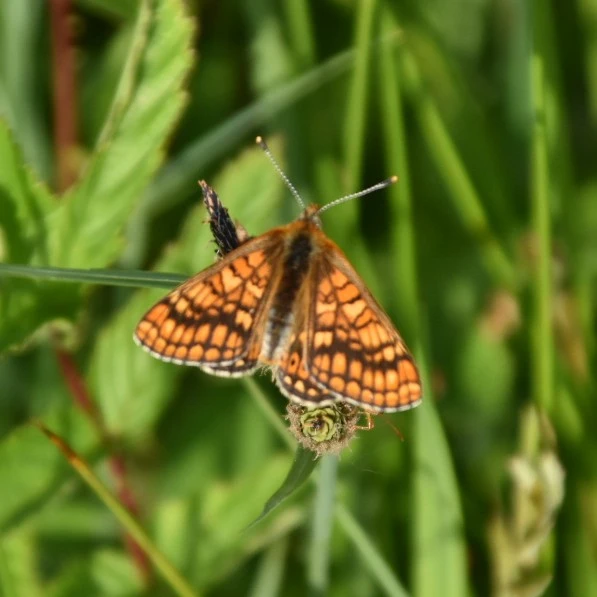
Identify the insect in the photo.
Euphydryas aurinia
